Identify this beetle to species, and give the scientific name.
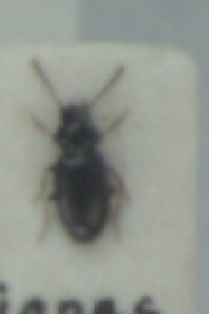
Elaphropus walkerianus
